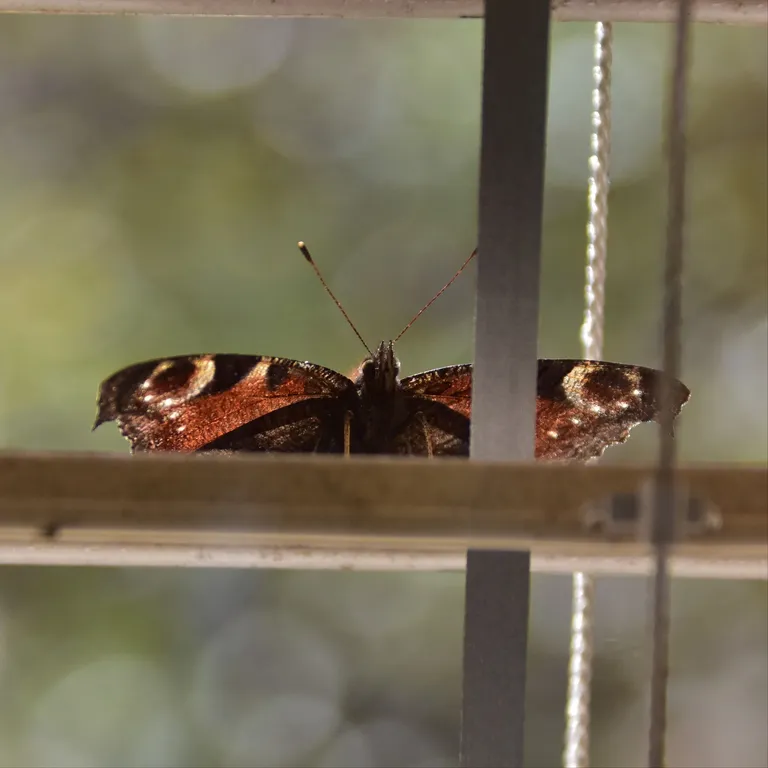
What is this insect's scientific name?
Aglais io
